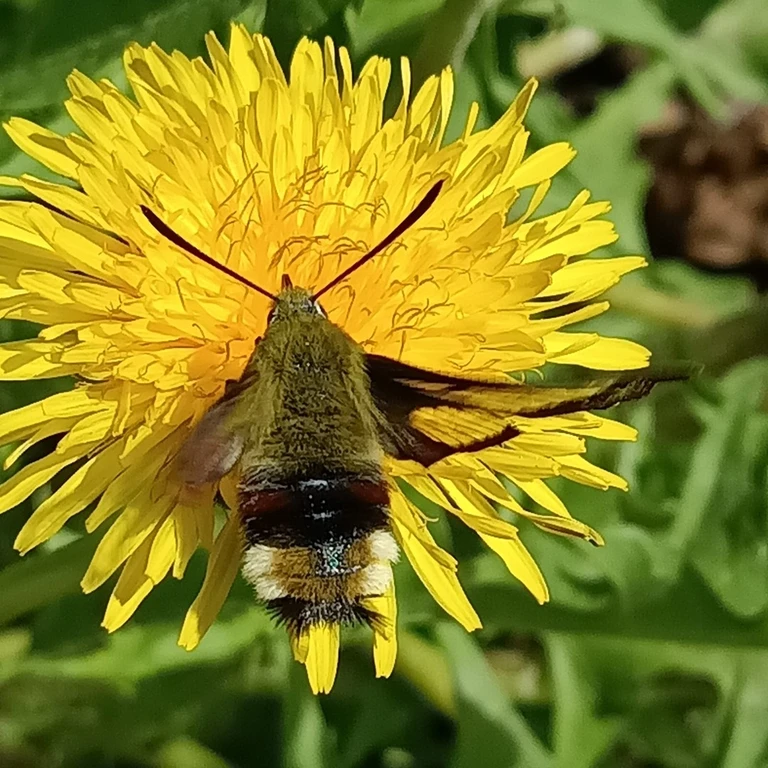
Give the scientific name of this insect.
Hemaris fuciformis
